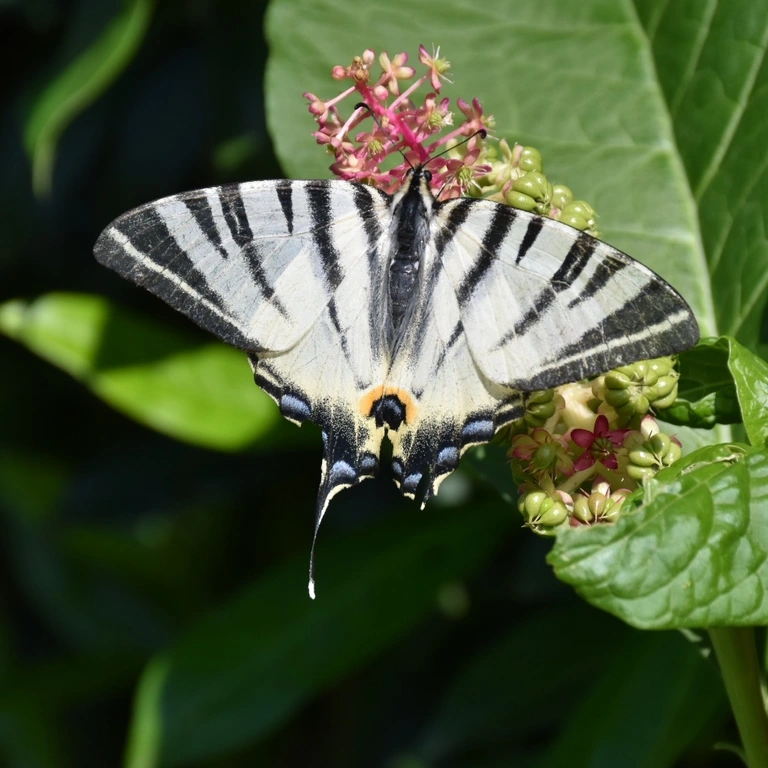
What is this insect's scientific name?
Iphiclides podalirius
